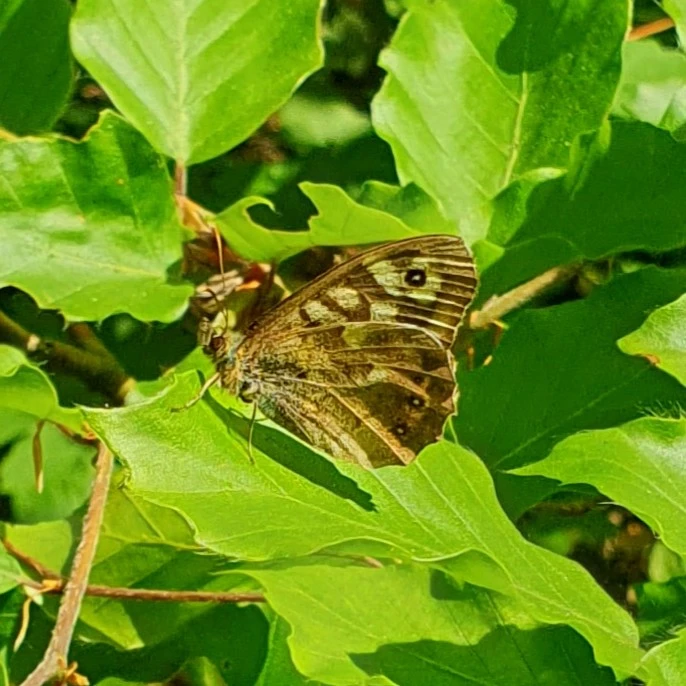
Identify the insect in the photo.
Pararge aegeria
